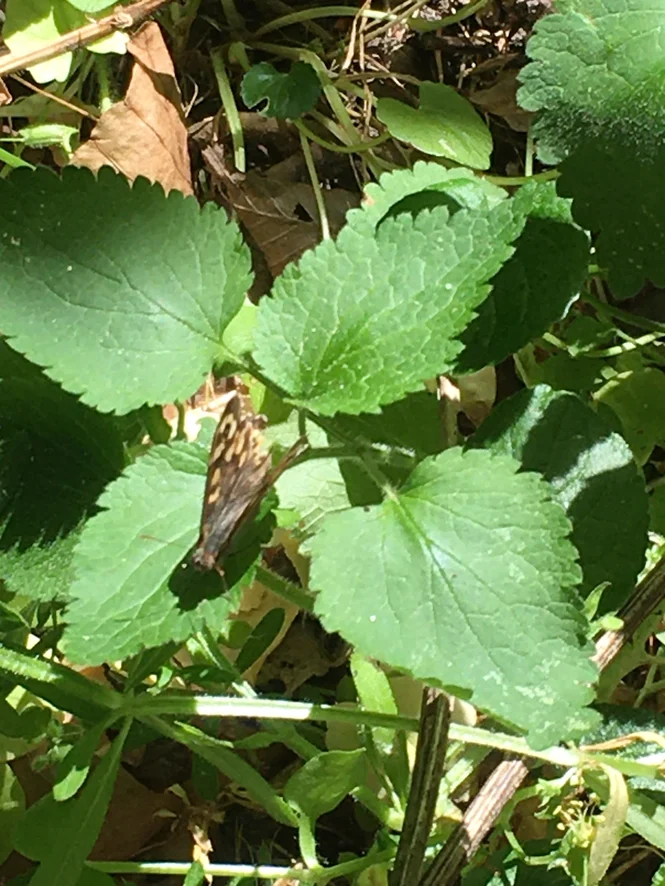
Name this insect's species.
Pararge aegeria
